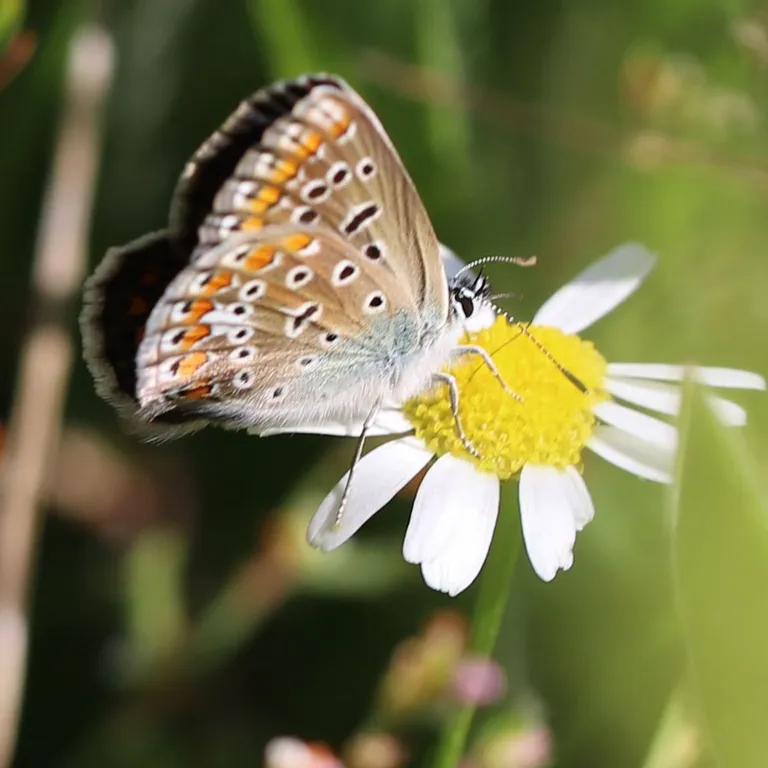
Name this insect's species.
Polyommatus icarus
